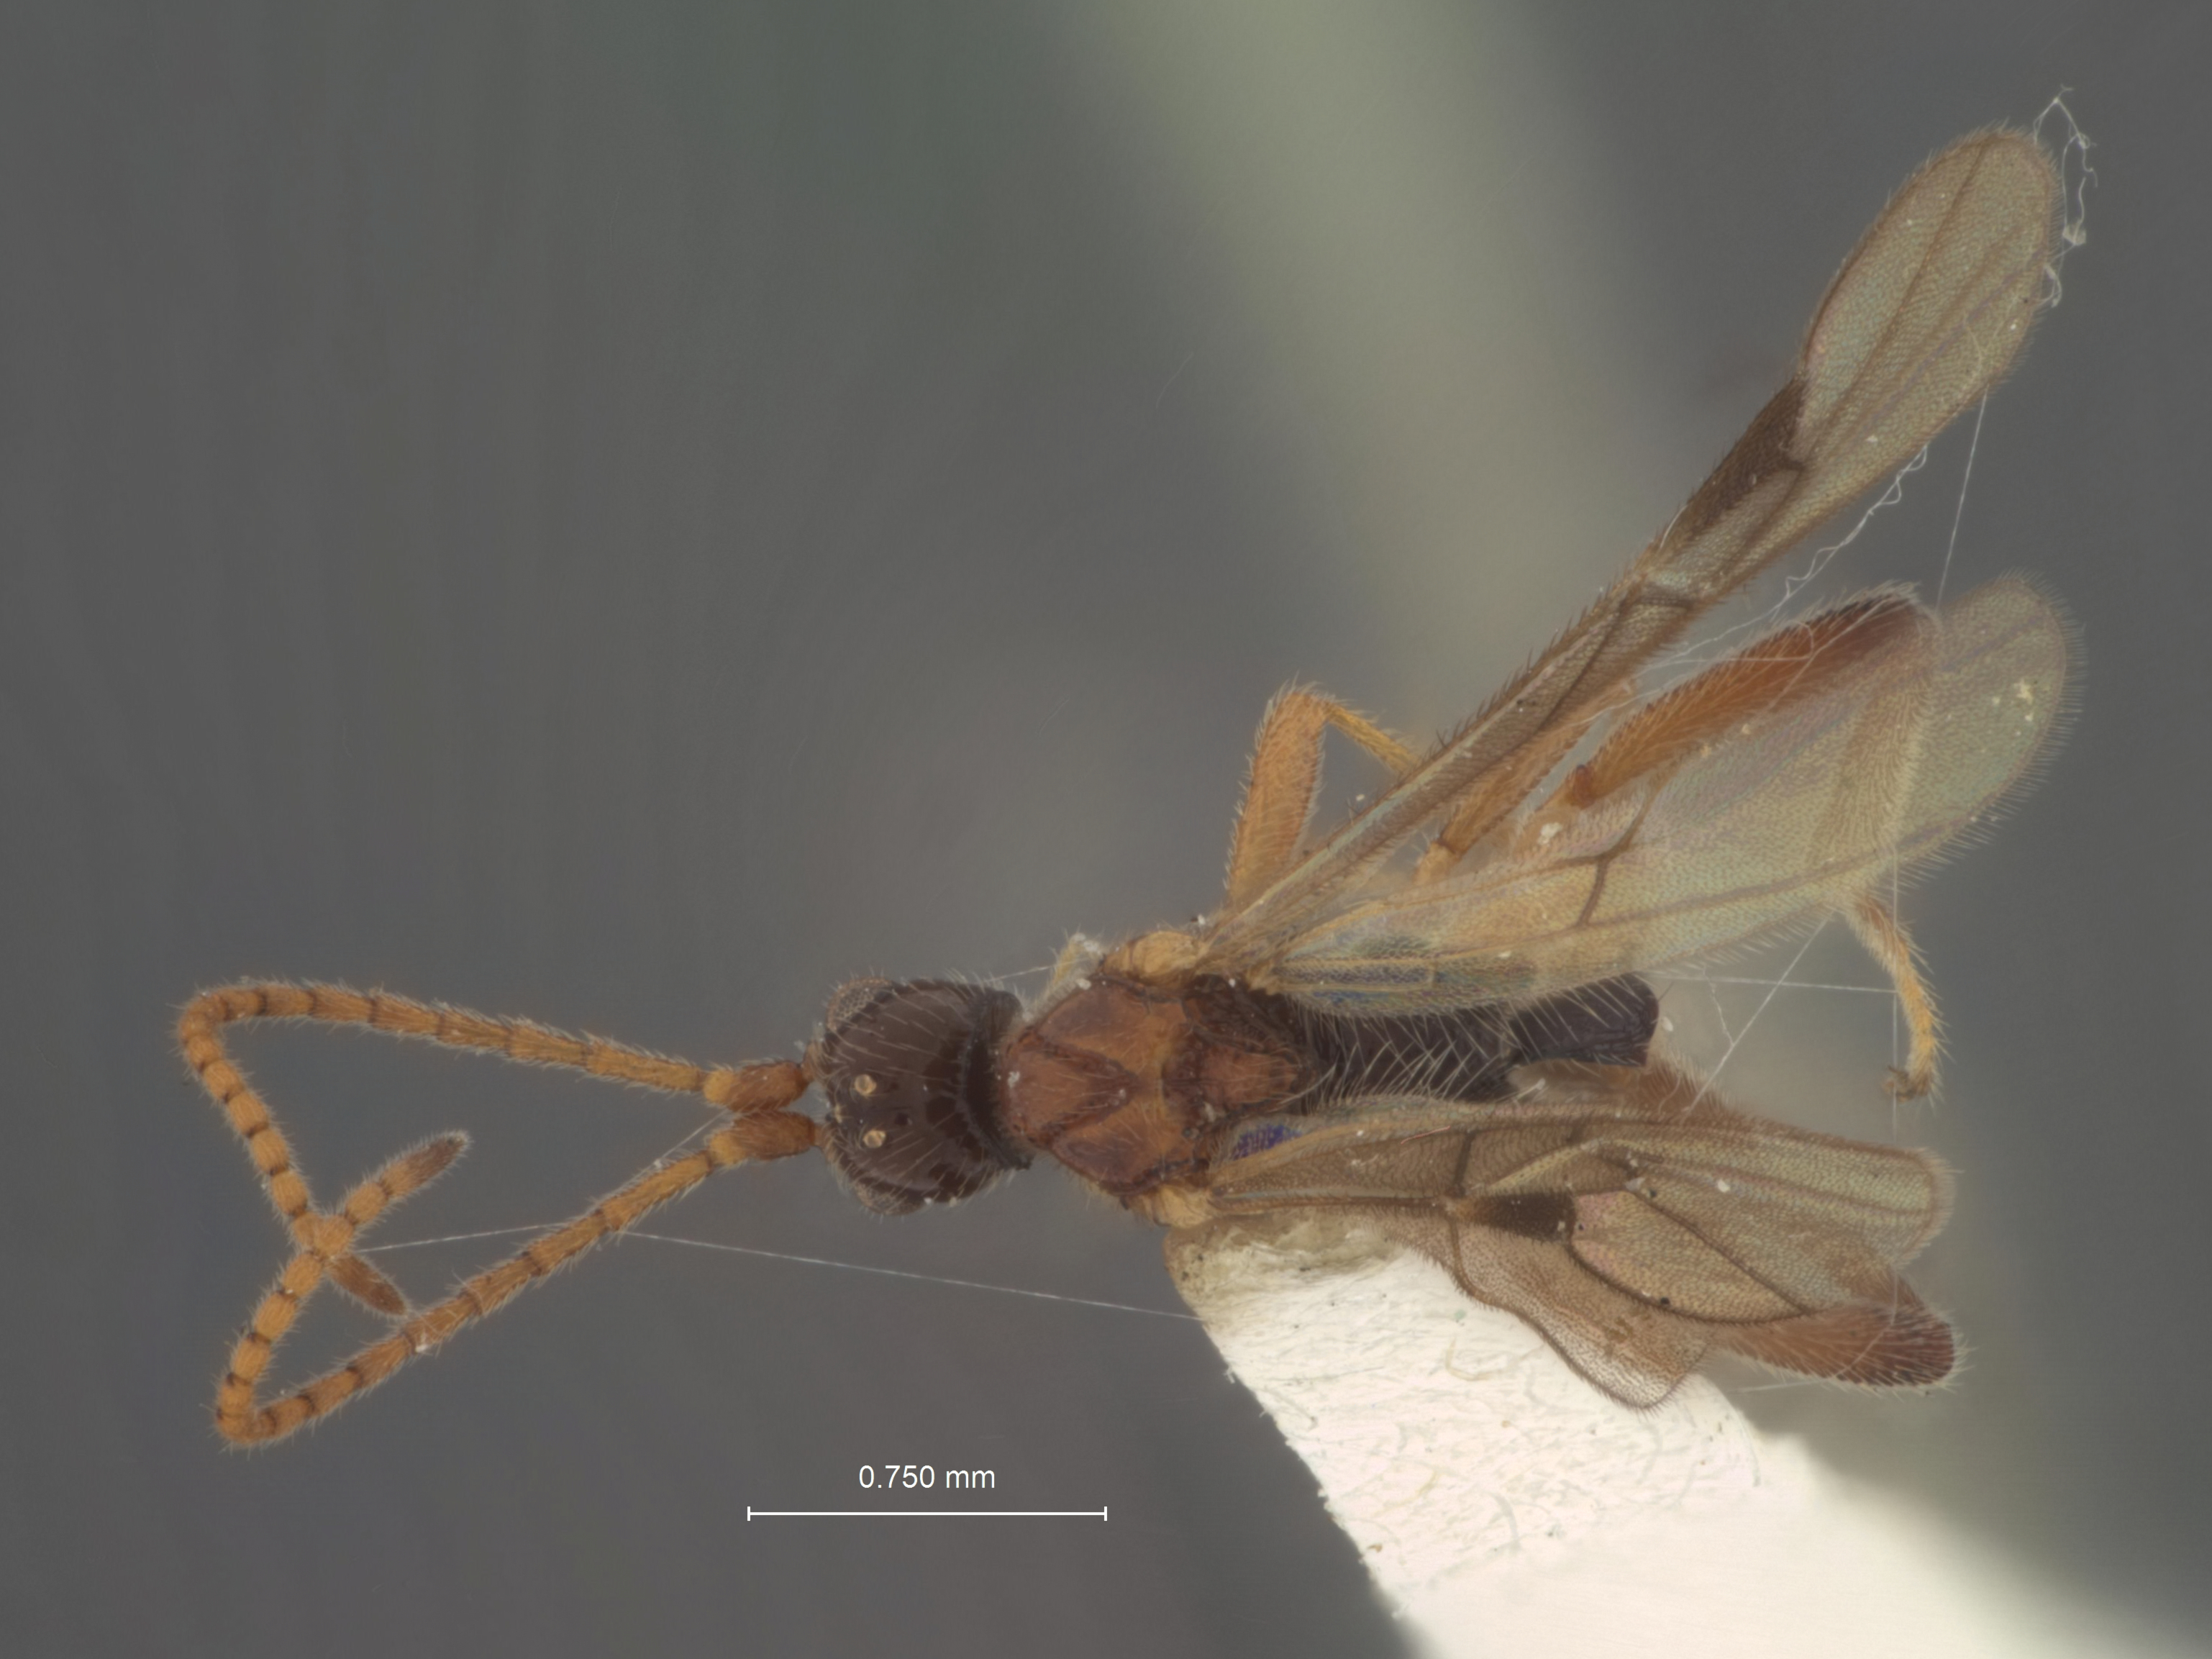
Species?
Histerobolus mallochi
